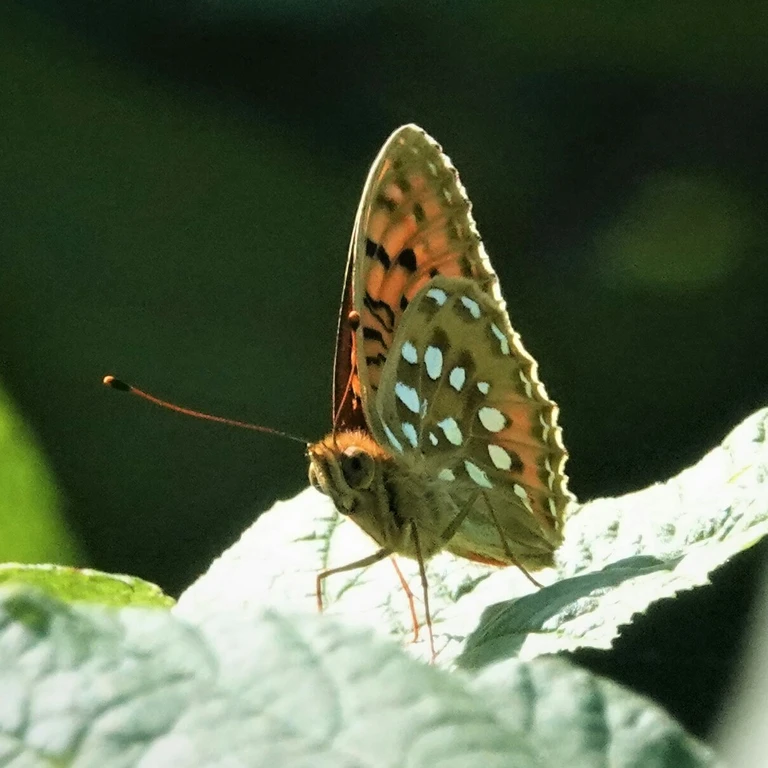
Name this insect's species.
Speyeria aglaja
